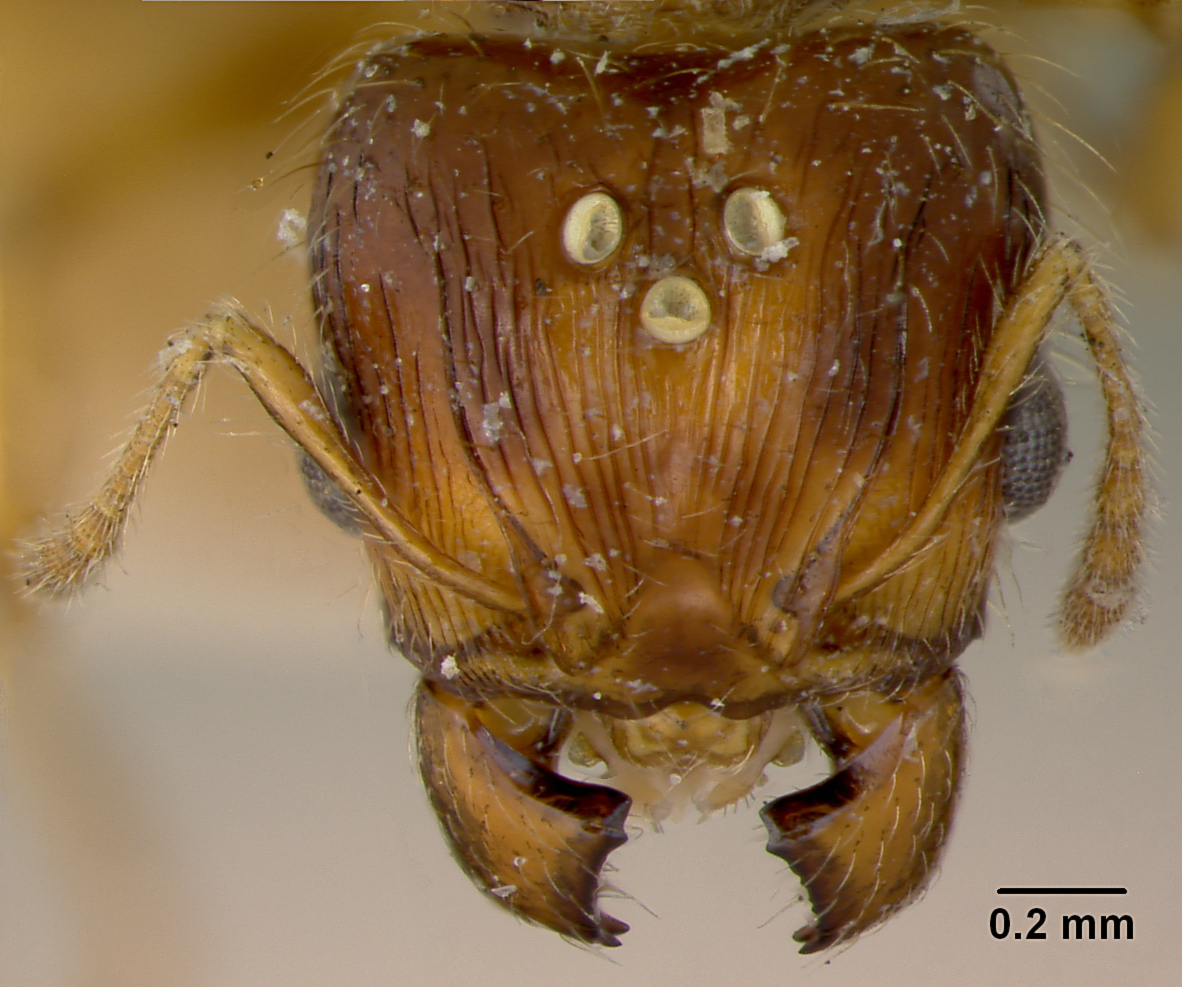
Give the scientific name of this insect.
Pheidole knowlesi
